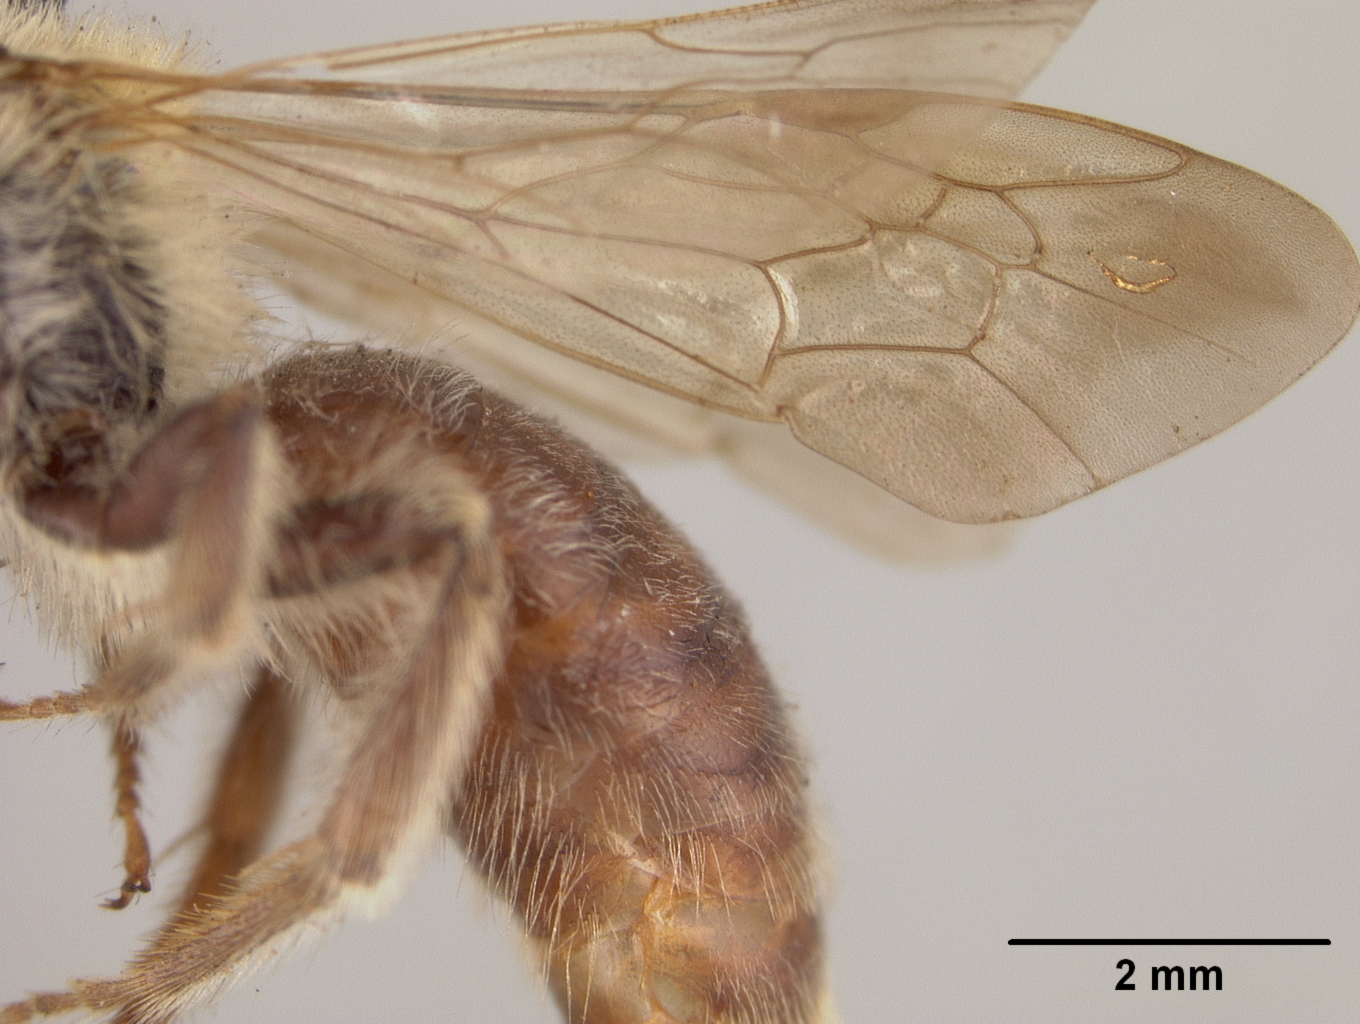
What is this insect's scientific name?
Andrena brunniventris
